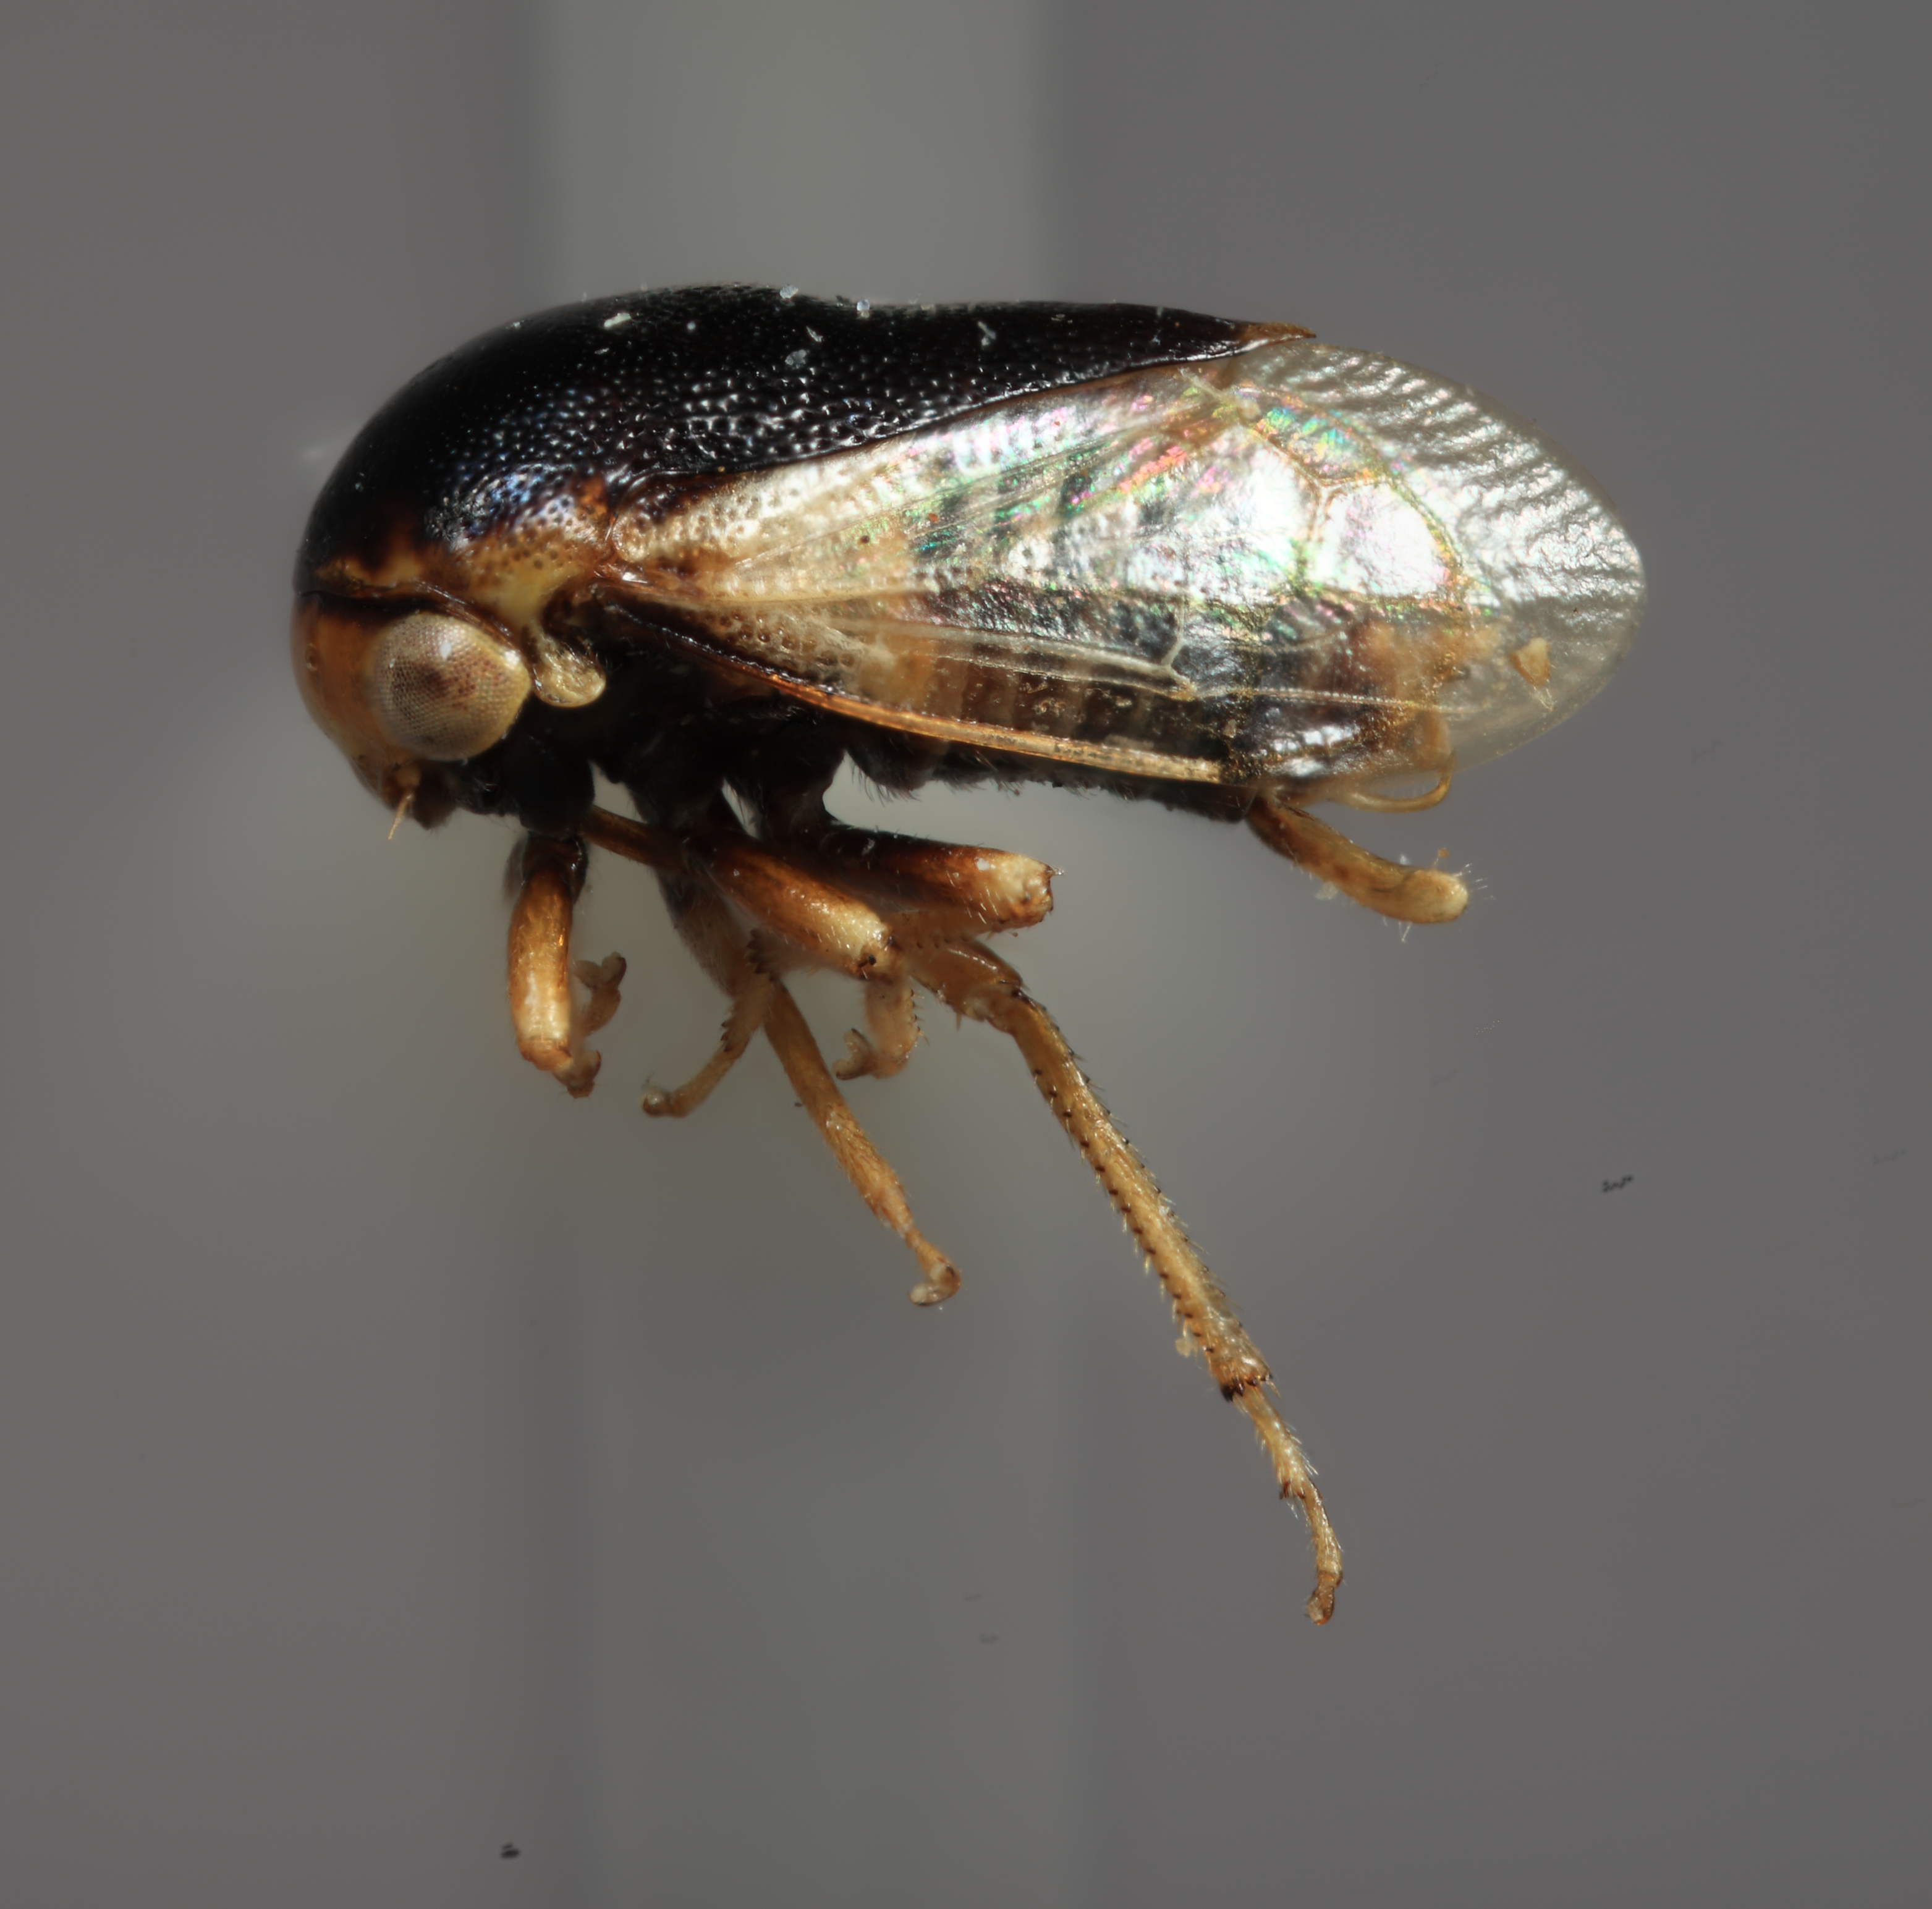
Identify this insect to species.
Micrutalis godfreyi
